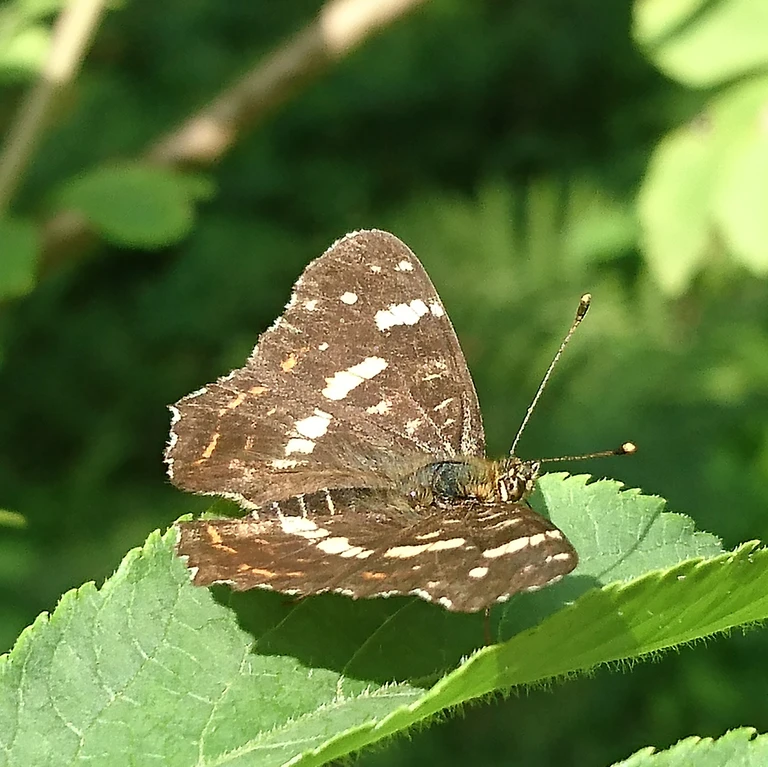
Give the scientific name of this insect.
Araschnia levana
